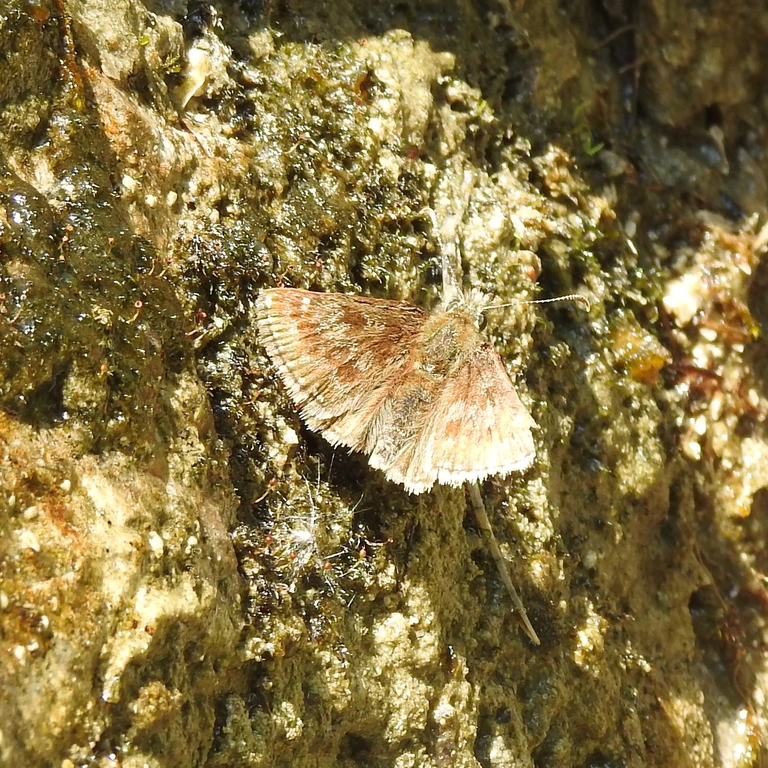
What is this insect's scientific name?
Erynnis tages
